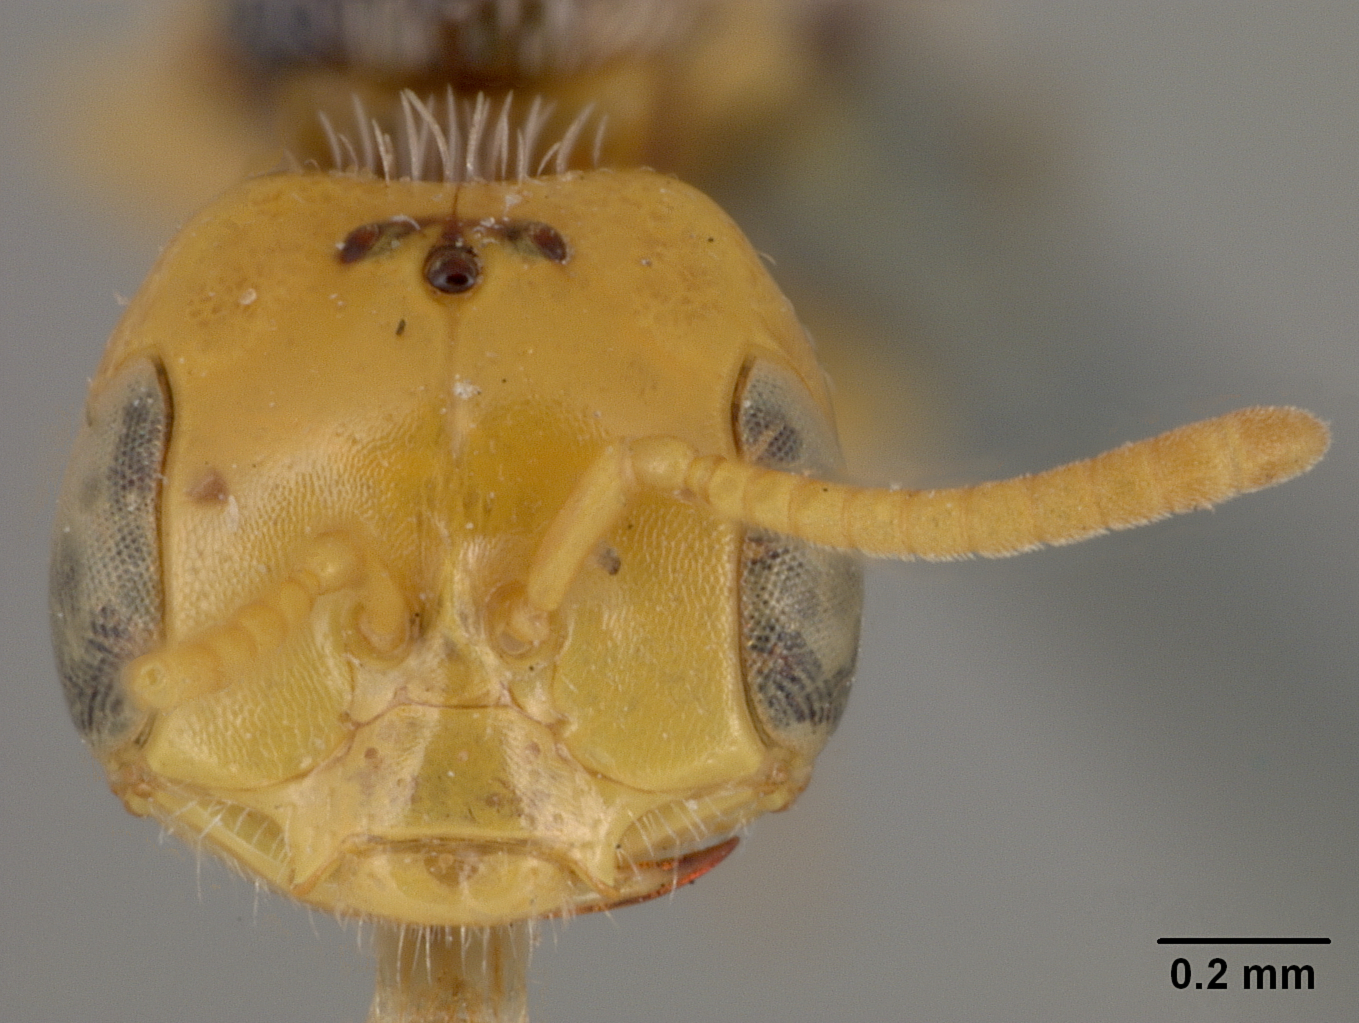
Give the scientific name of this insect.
Perdita larreae
